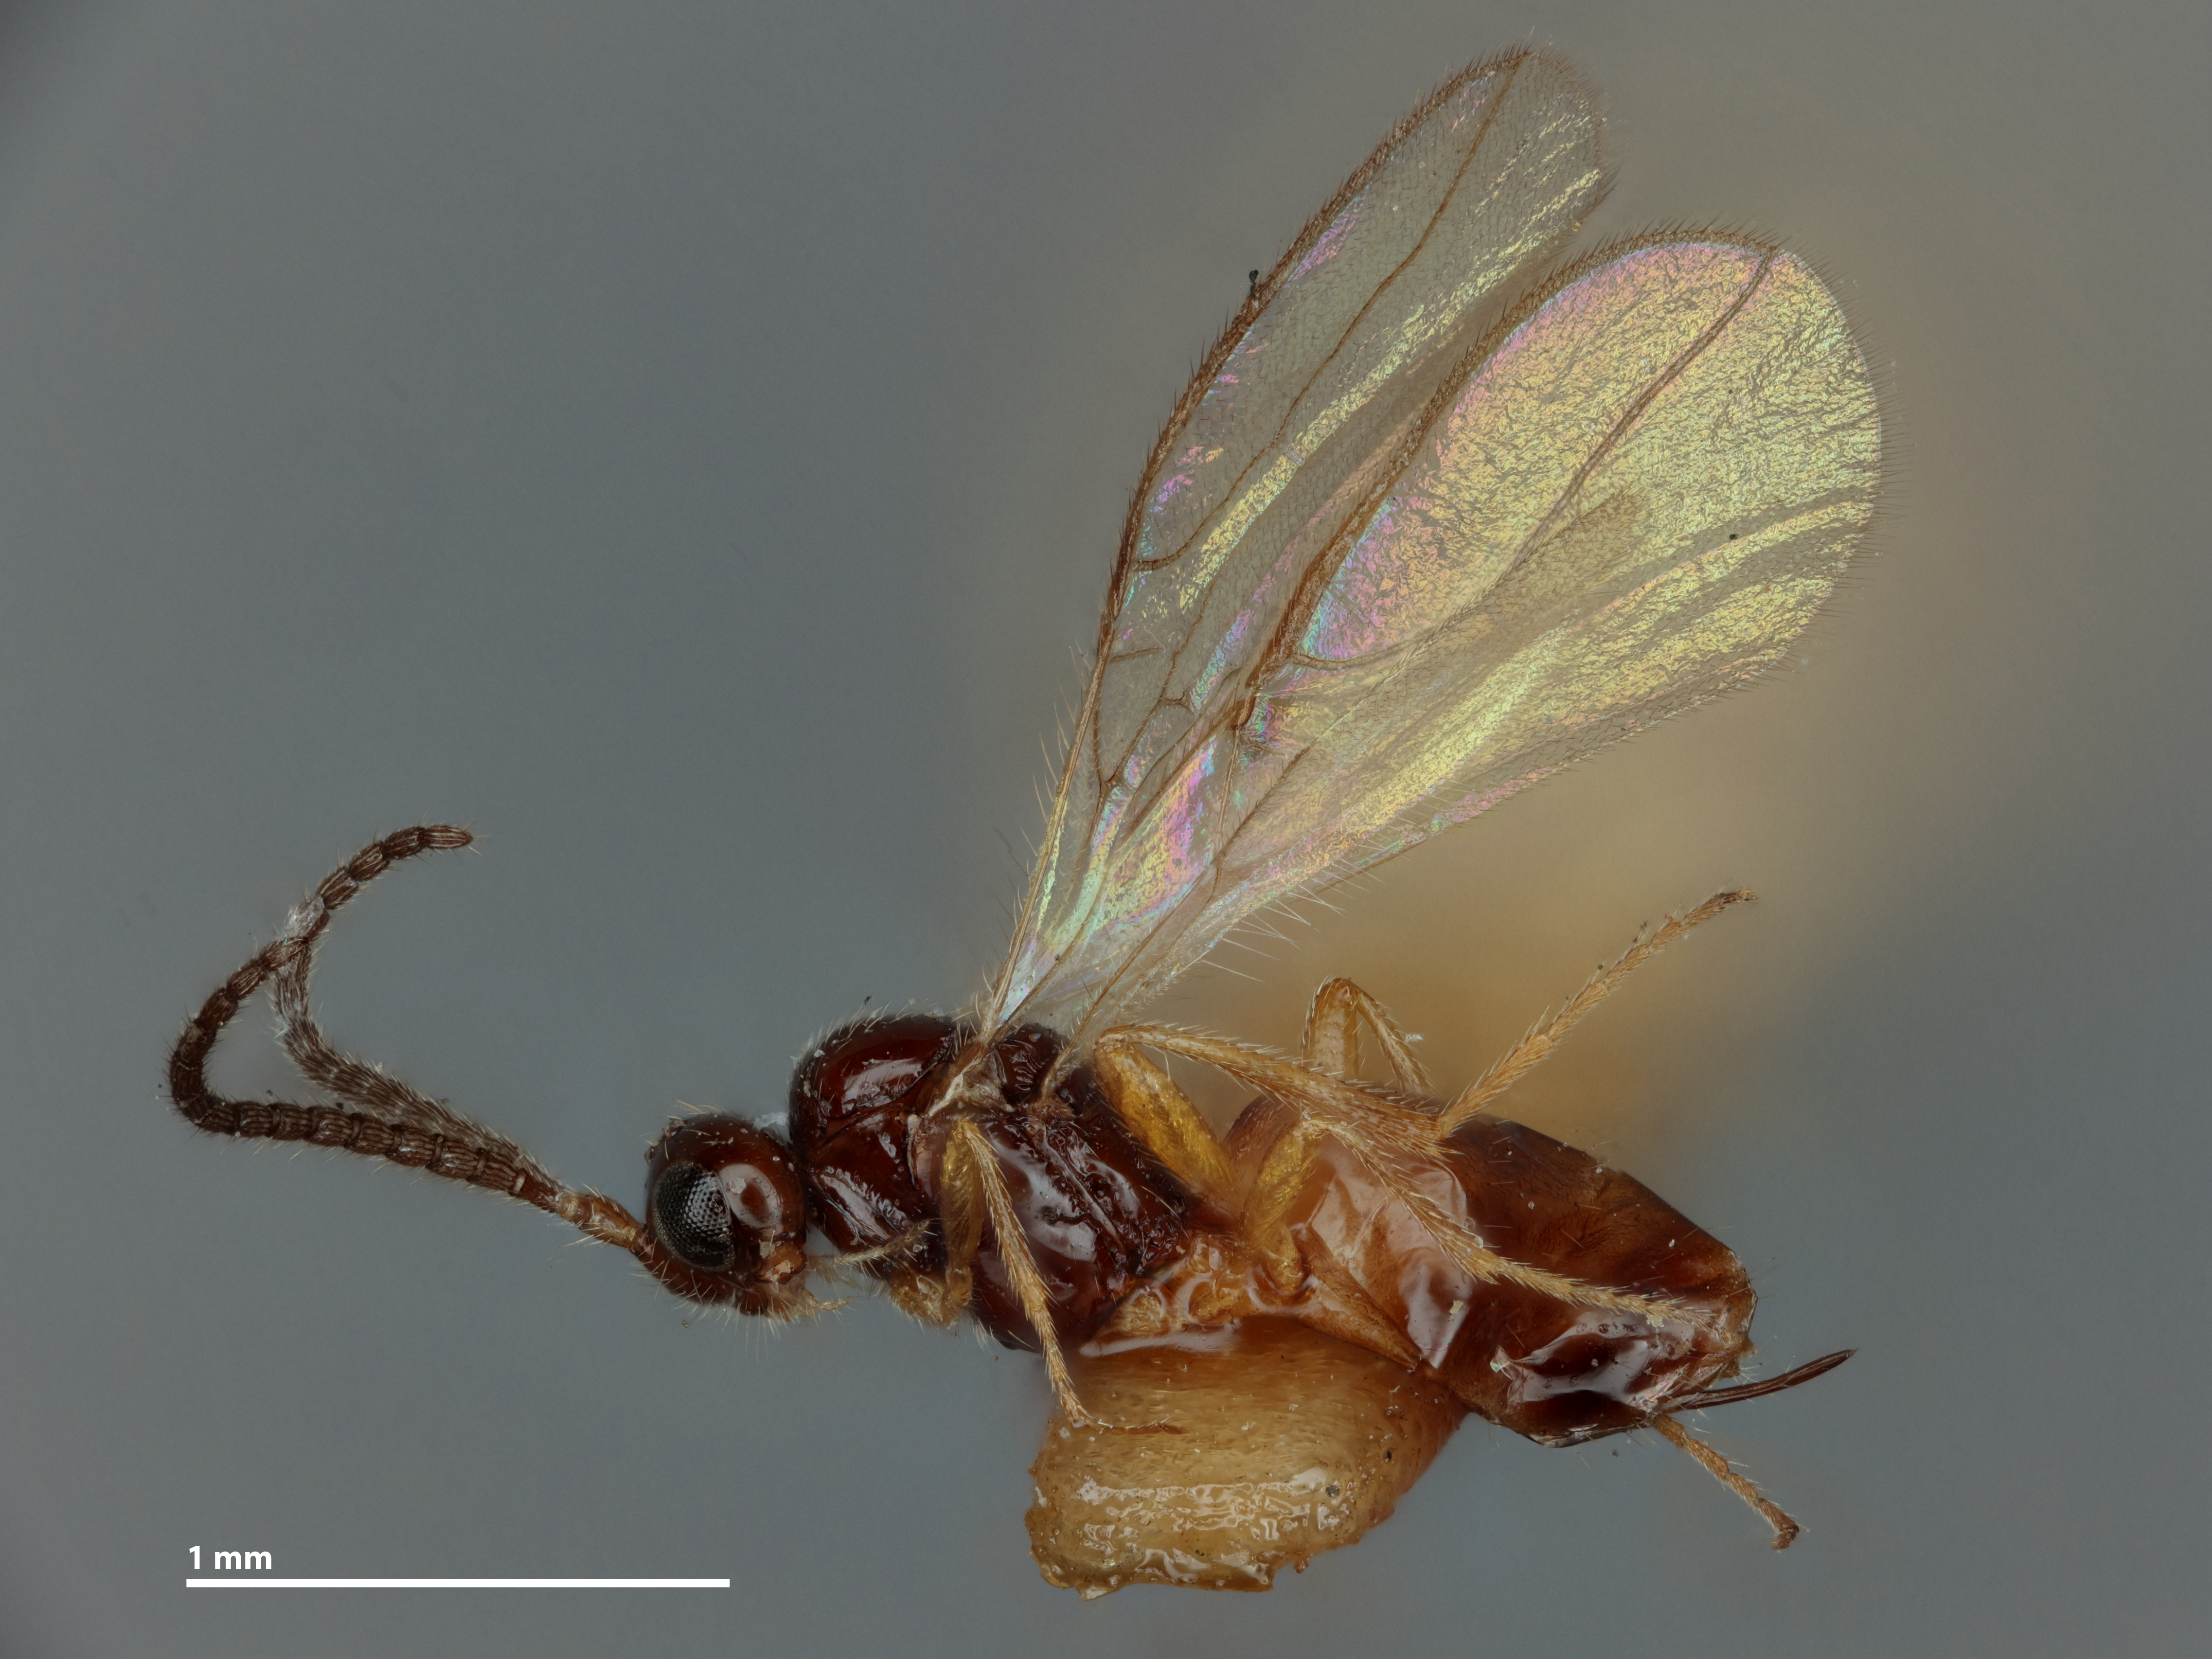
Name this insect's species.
Synaldis numerosa
